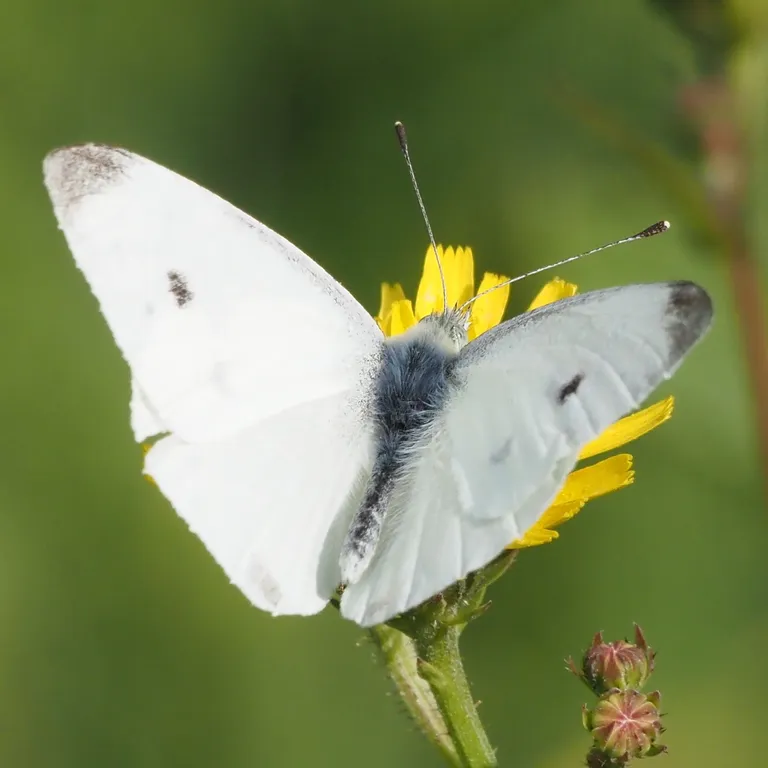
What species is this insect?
Pieris rapae
